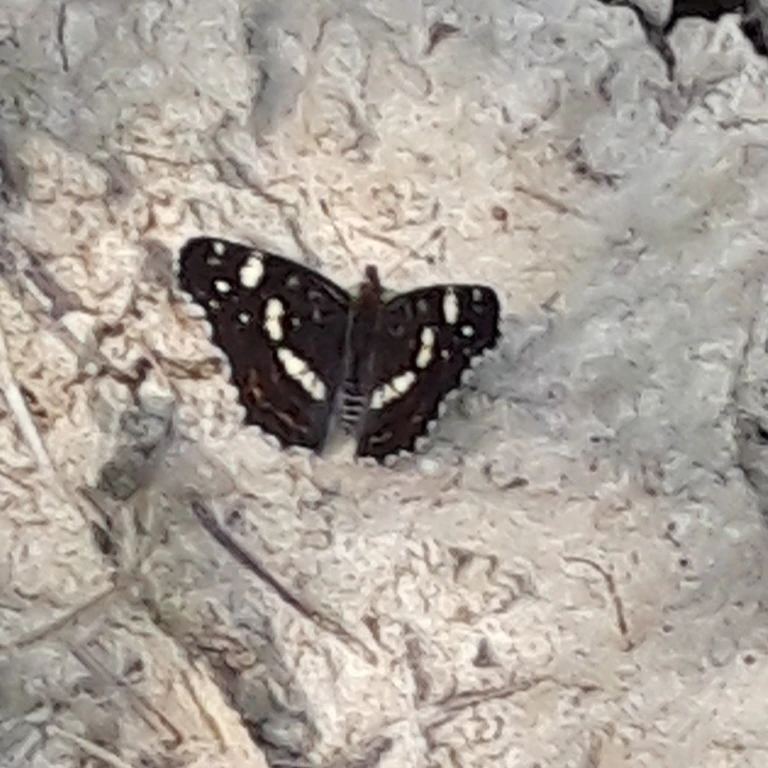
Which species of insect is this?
Araschnia levana
